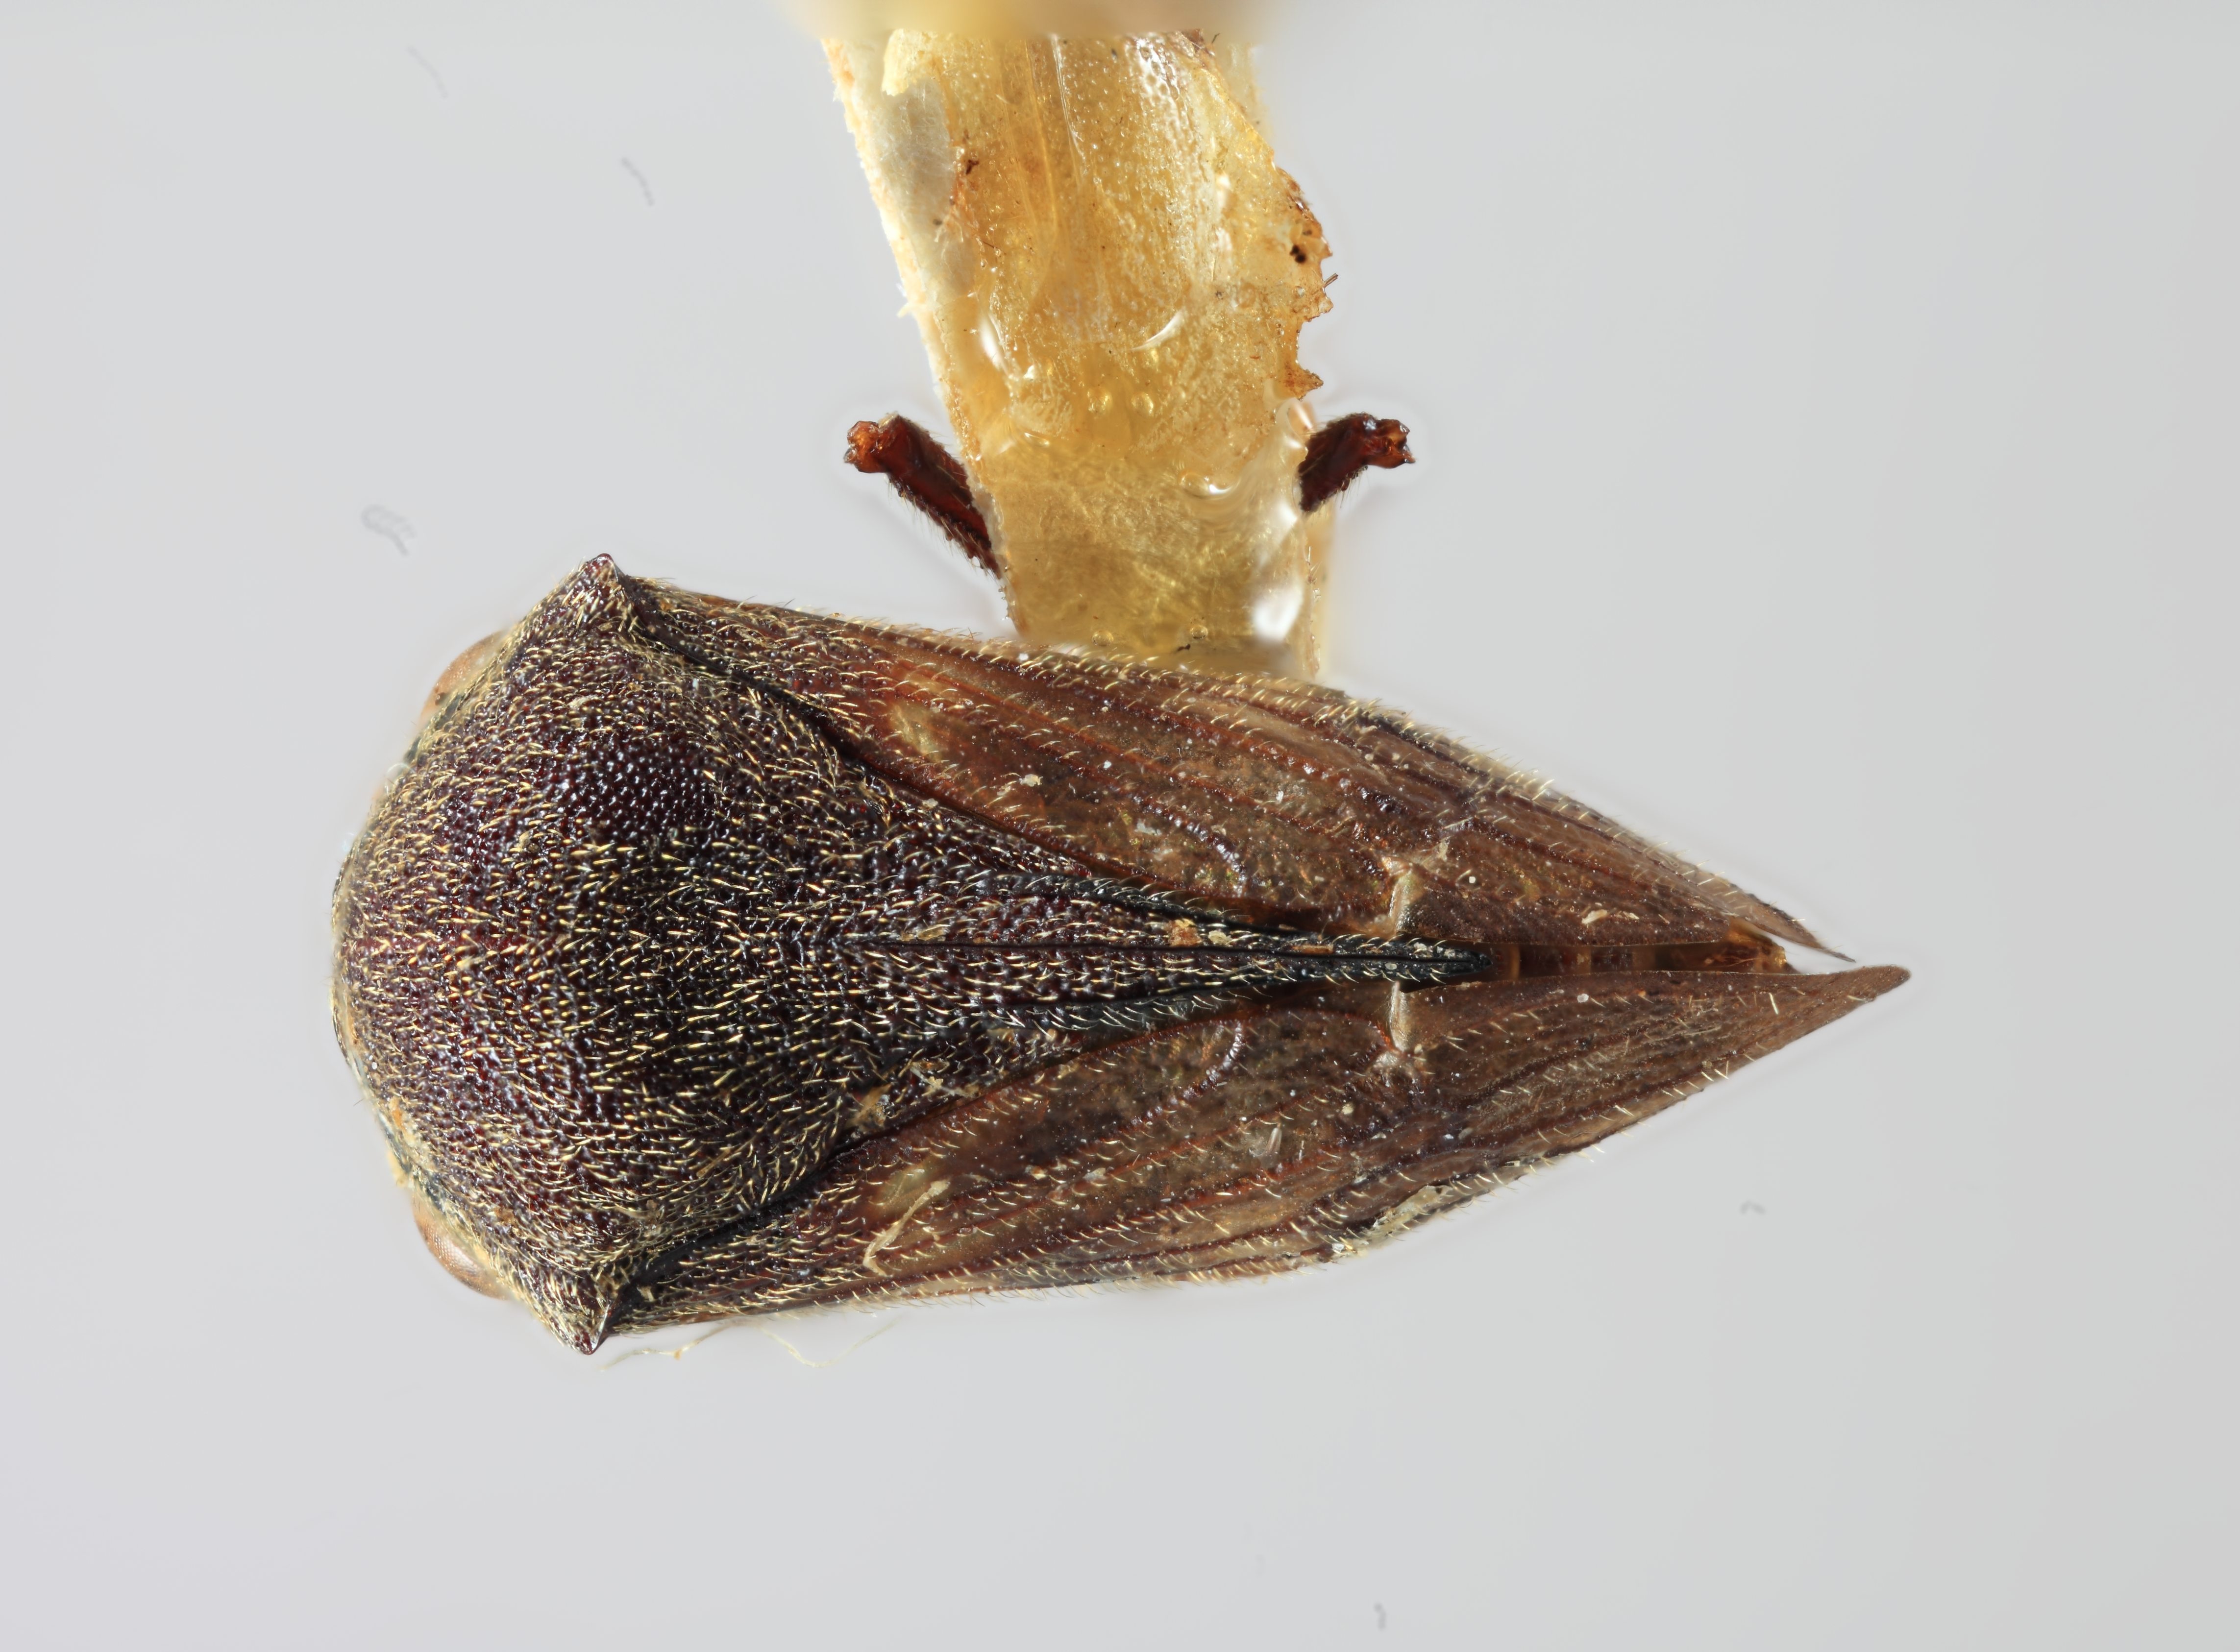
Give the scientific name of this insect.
Gargara lata
